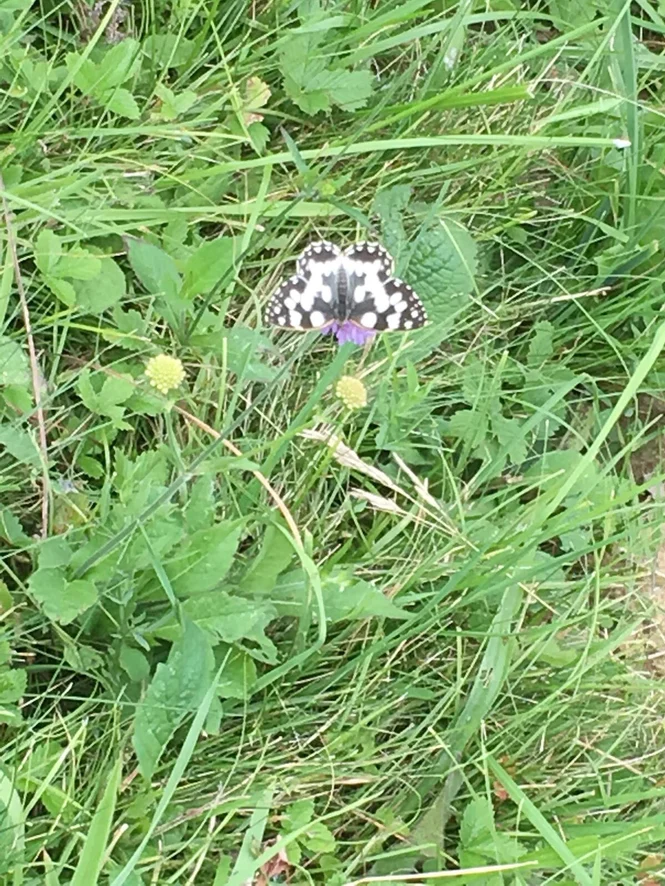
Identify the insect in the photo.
Melanargia galathea
